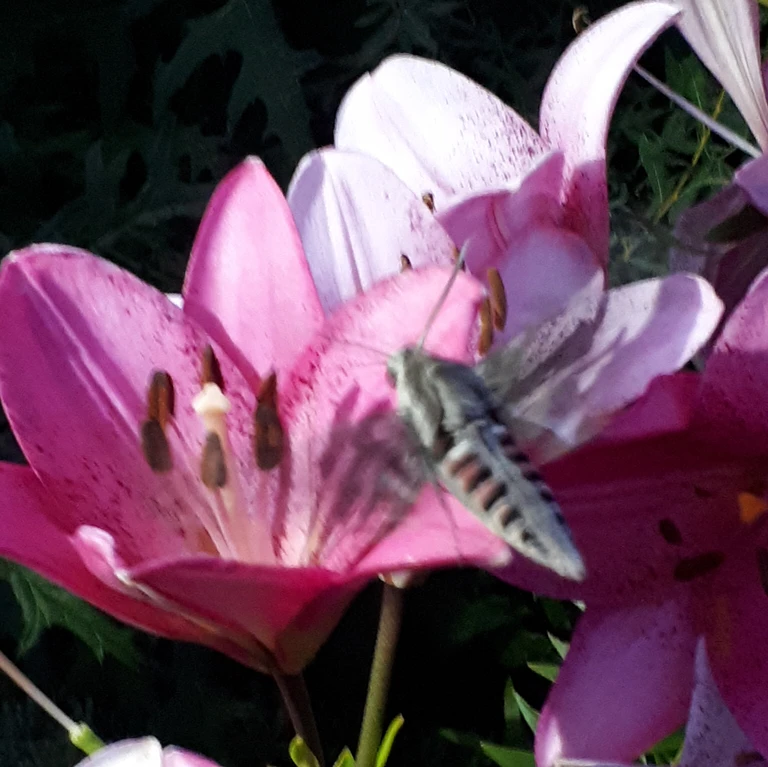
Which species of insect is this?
Agrius convolvuli
